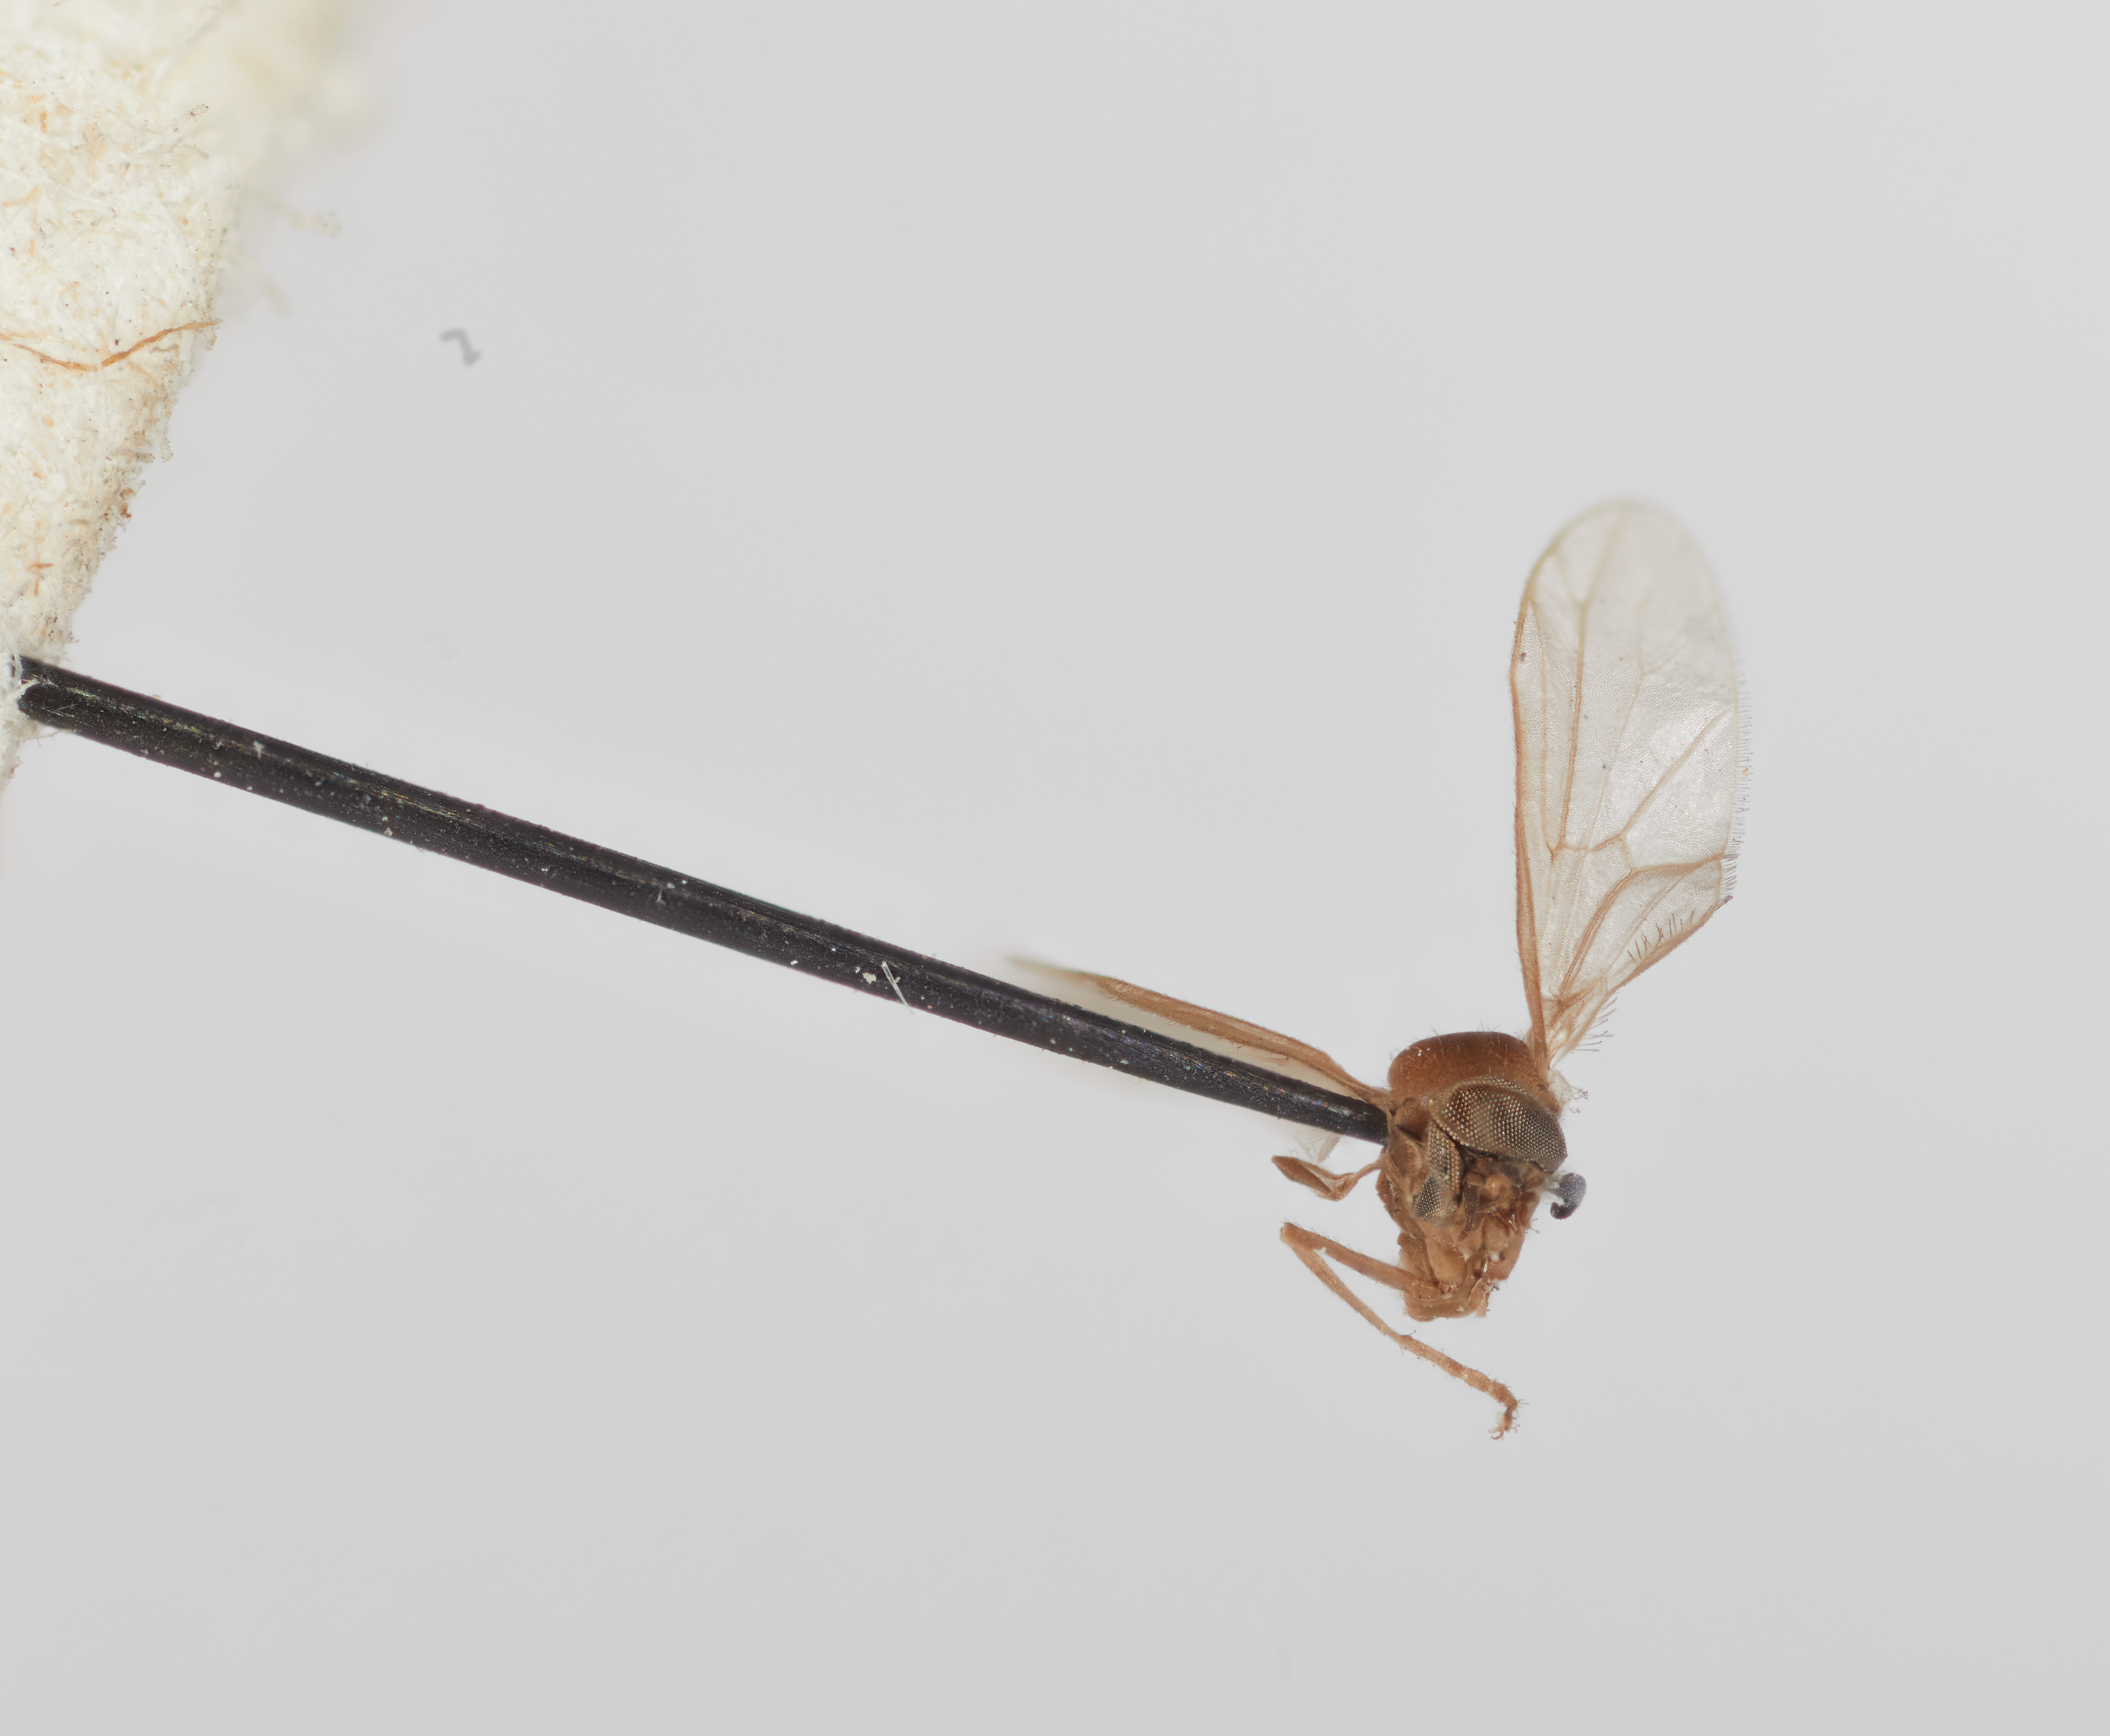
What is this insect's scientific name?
Hilarimorpha parva
